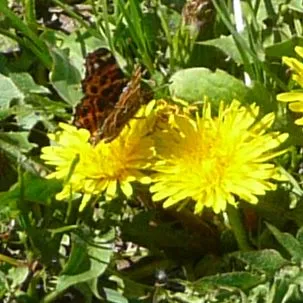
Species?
Araschnia levana
